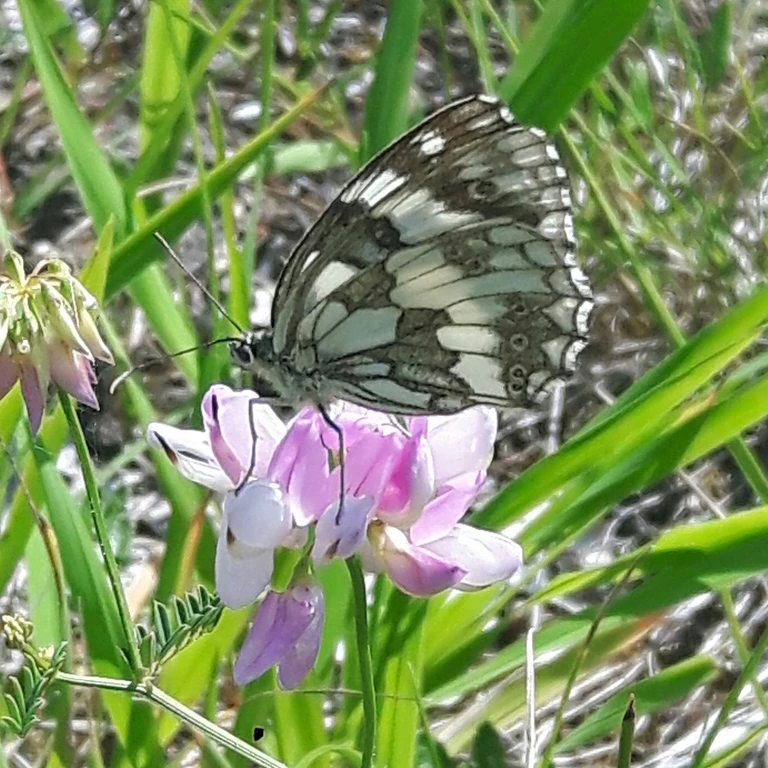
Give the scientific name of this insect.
Melanargia galathea
